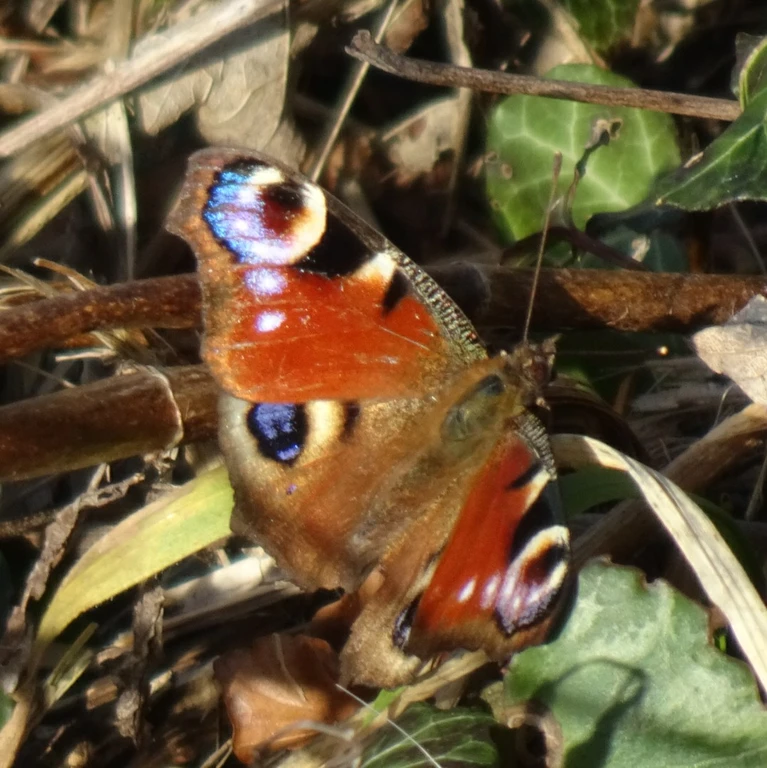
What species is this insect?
Aglais io
